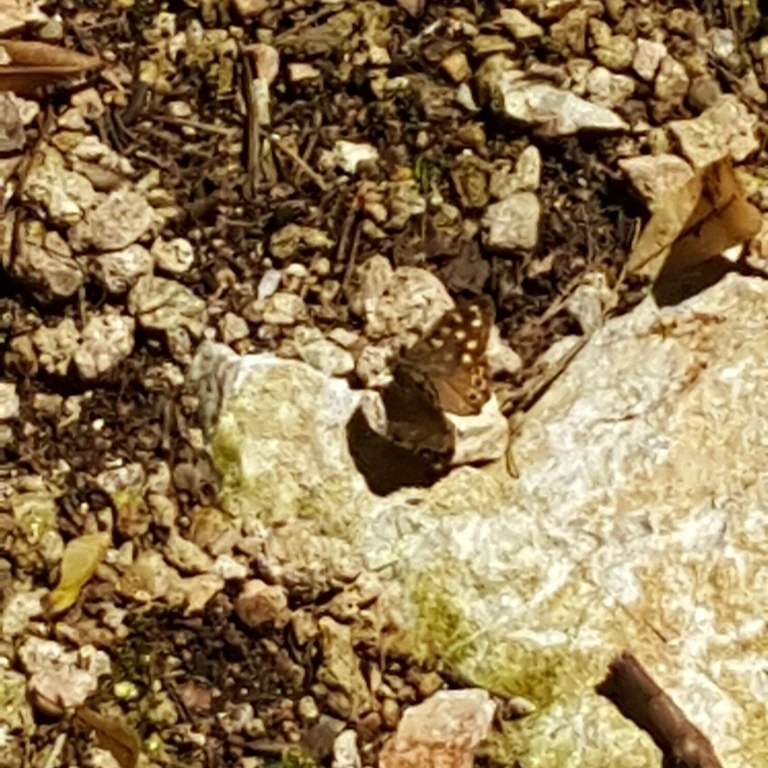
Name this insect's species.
Pararge aegeria
